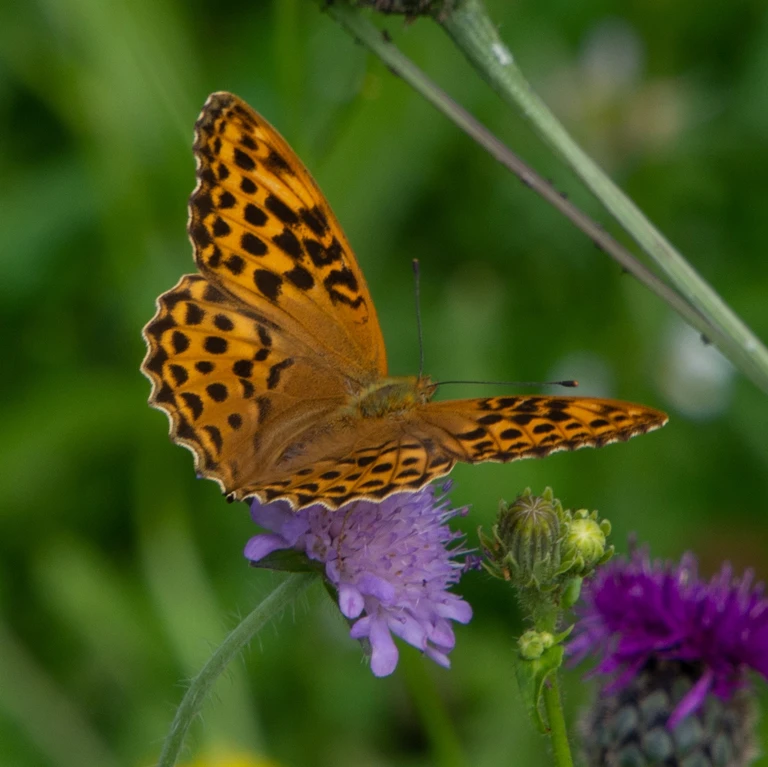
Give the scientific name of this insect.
Argynnis paphia
